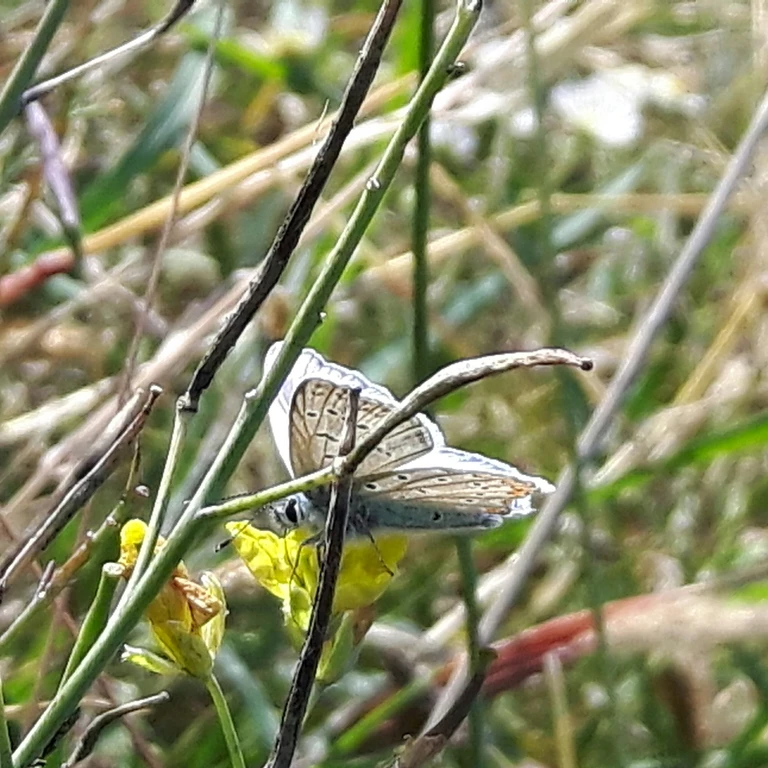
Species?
Polyommatus icarus
